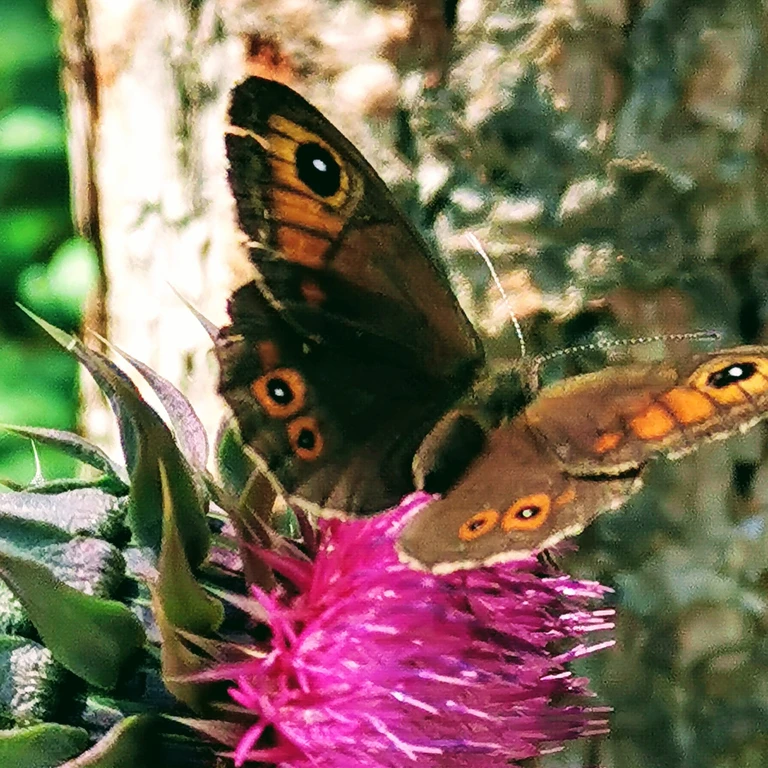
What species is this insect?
Lasiommata maera (also Pararge maera)
